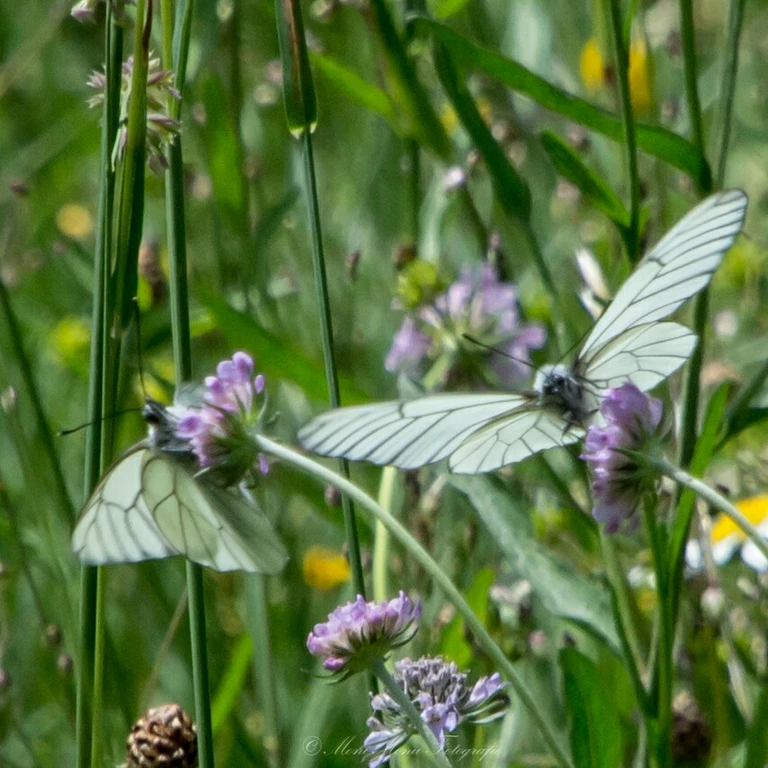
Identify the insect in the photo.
Aporia crataegi
